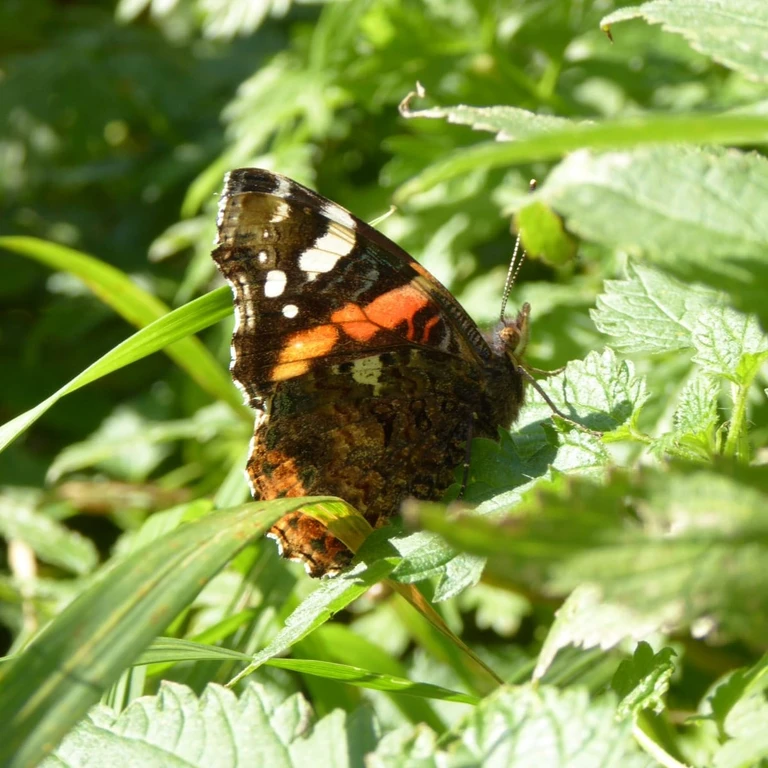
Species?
Vanessa atalanta
